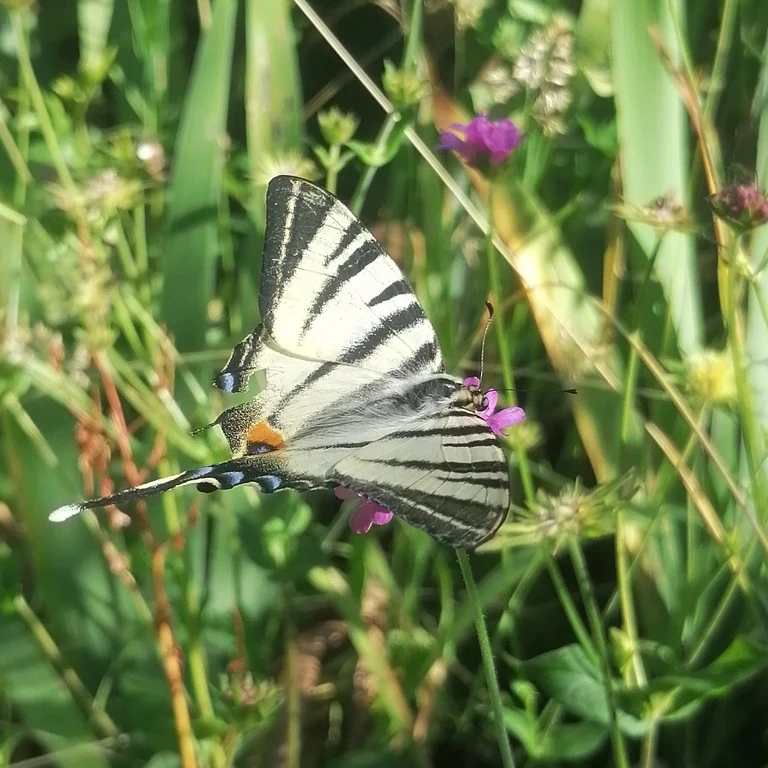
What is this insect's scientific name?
Iphiclides podalirius
